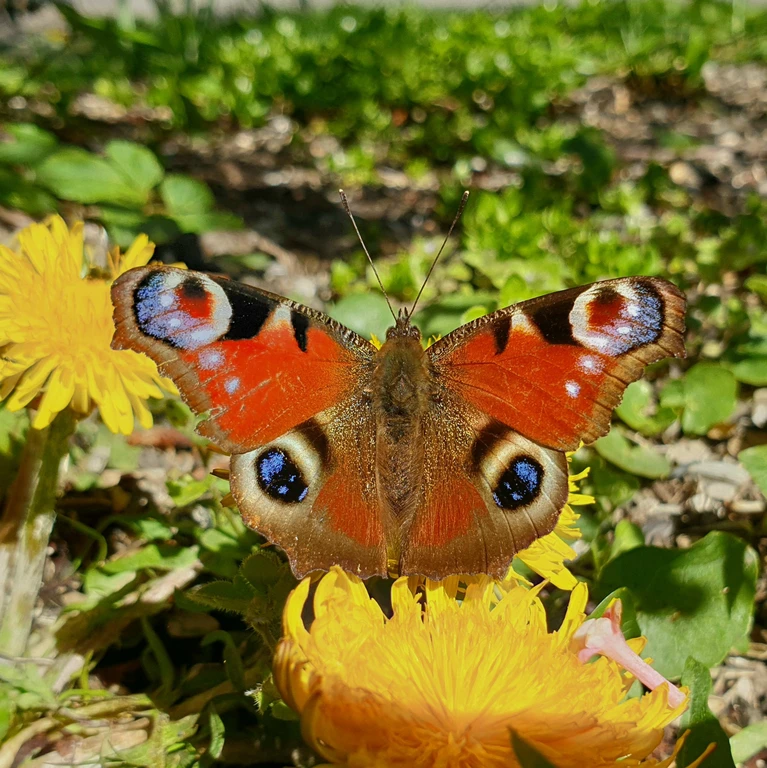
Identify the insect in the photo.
Aglais io
